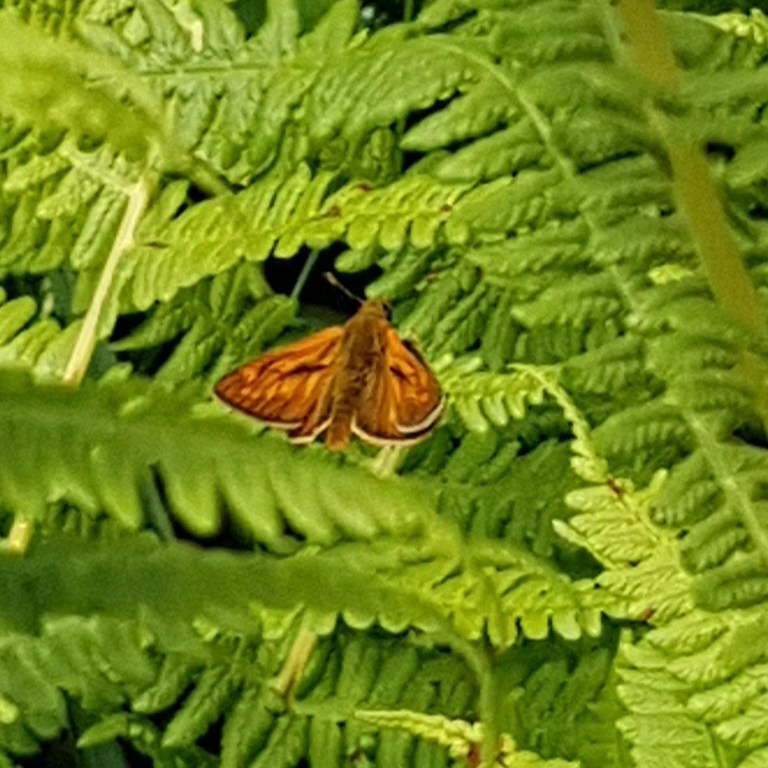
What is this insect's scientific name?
Ochlodes sylvanus (also Ochlodes venata)
